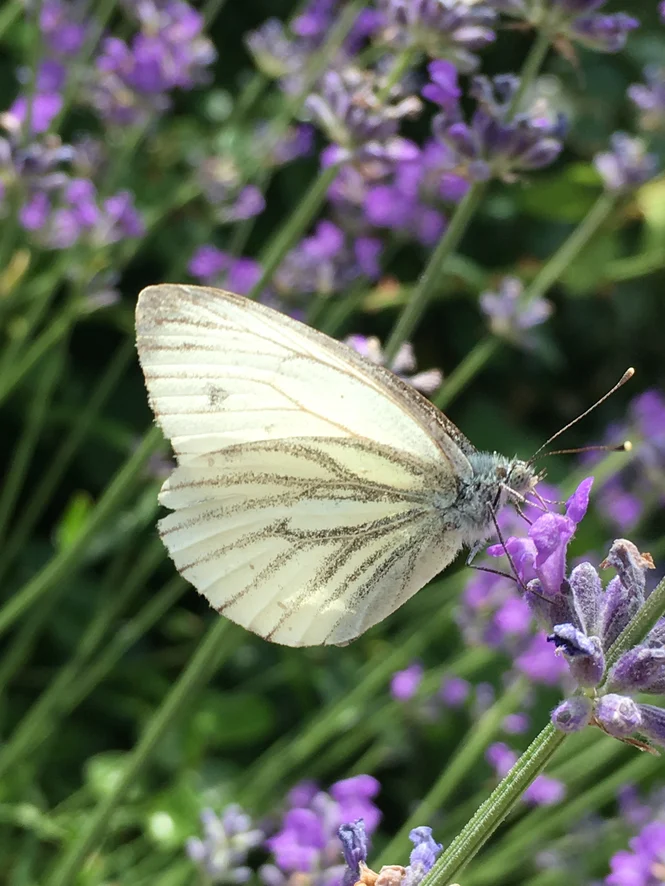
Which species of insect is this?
Pieris napi
